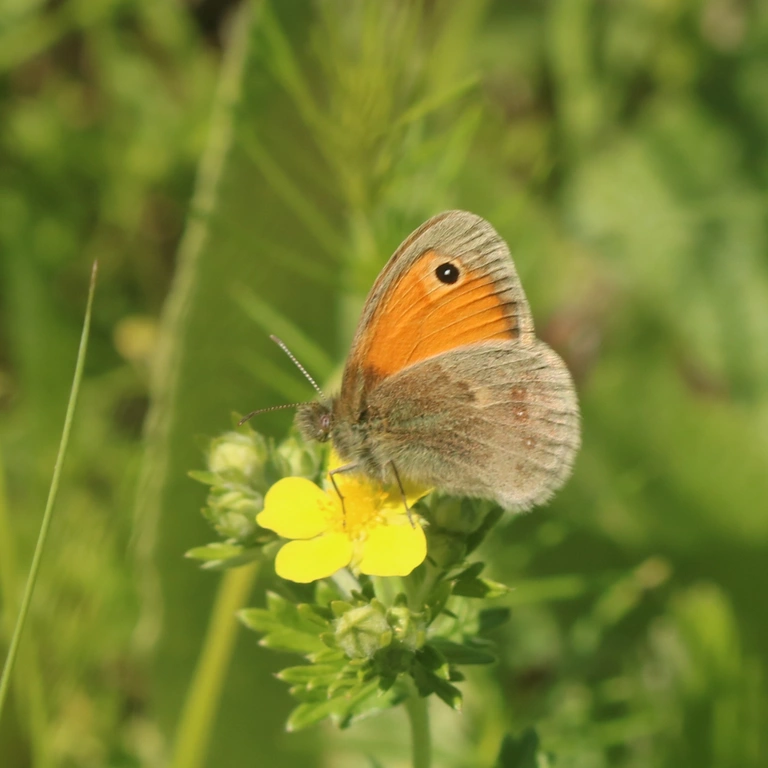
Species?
Coenonympha pamphilus
